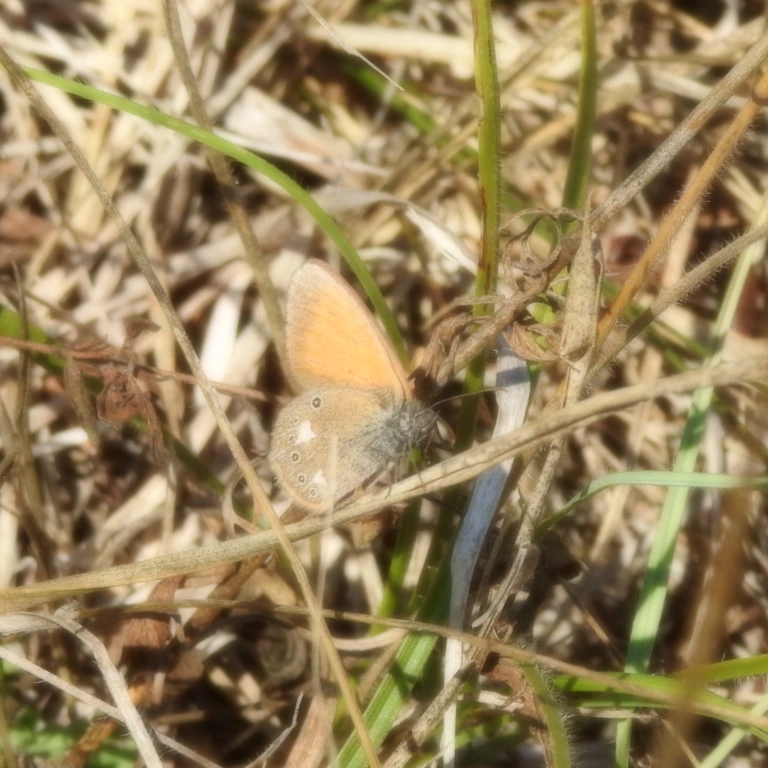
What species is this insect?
Coenonympha glycerion (also Coenonympha iphis)
